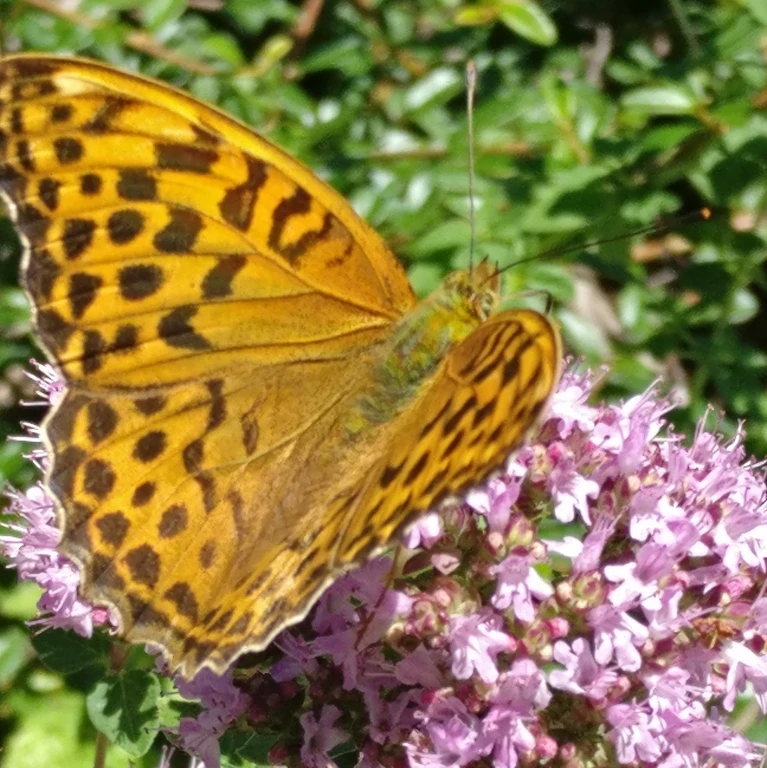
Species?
Argynnis paphia
